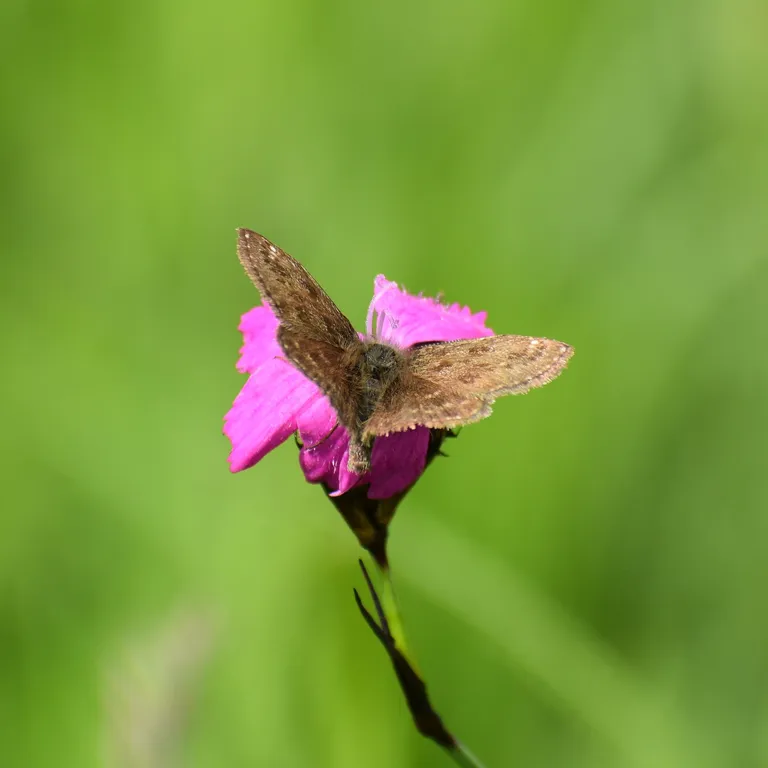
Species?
Erynnis tages
